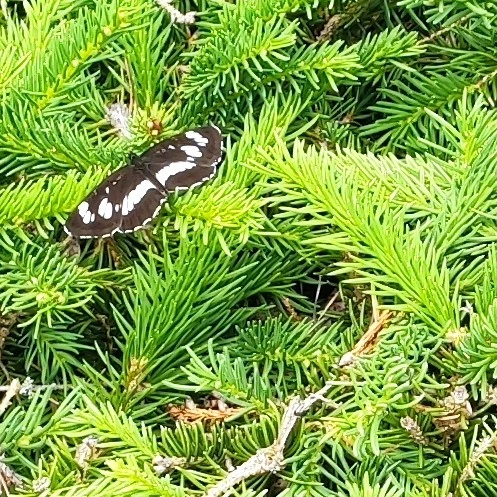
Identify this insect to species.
Neptis rivularis
